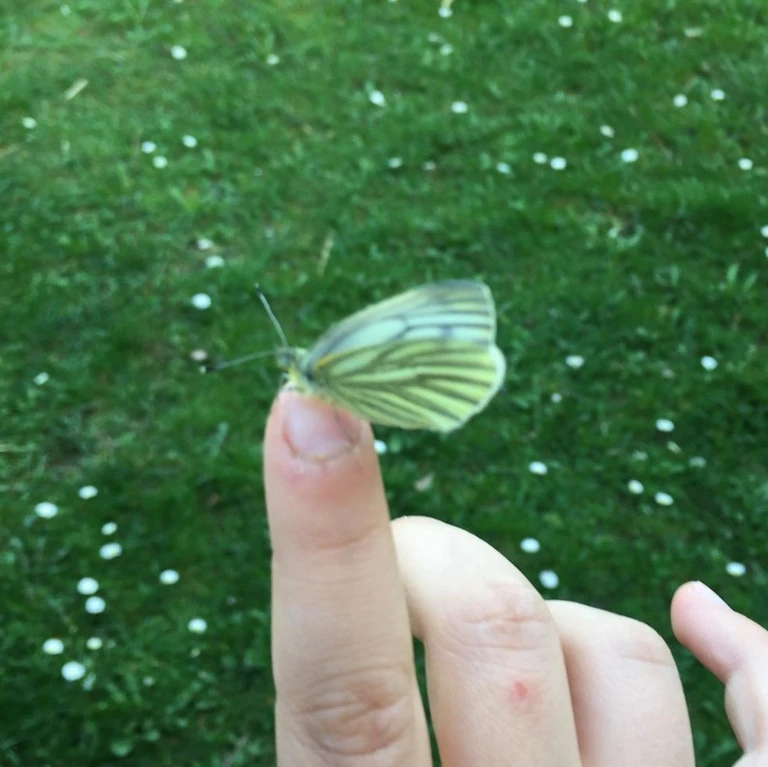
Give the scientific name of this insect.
Pieris napi
